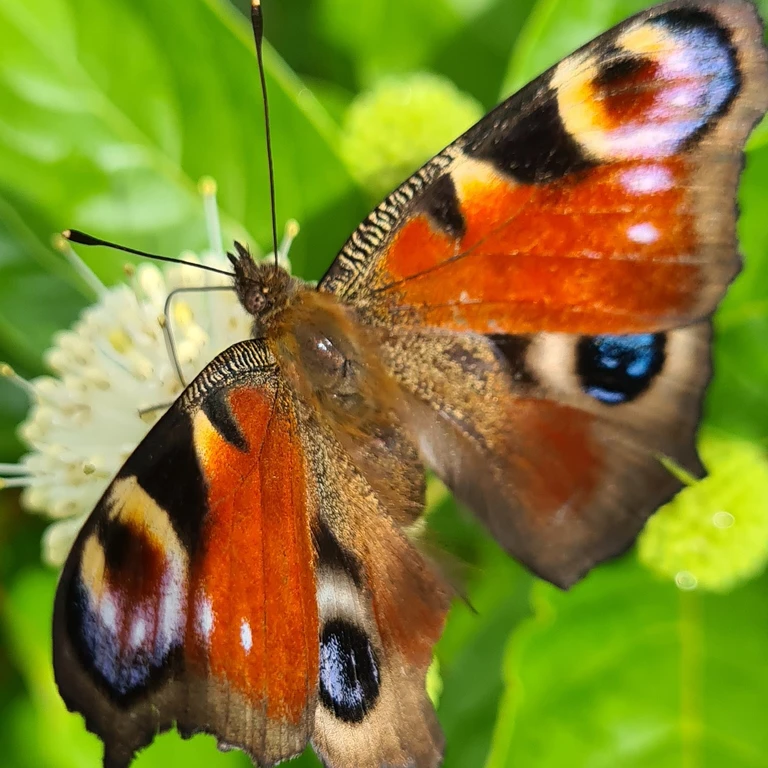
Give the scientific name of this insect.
Aglais io
